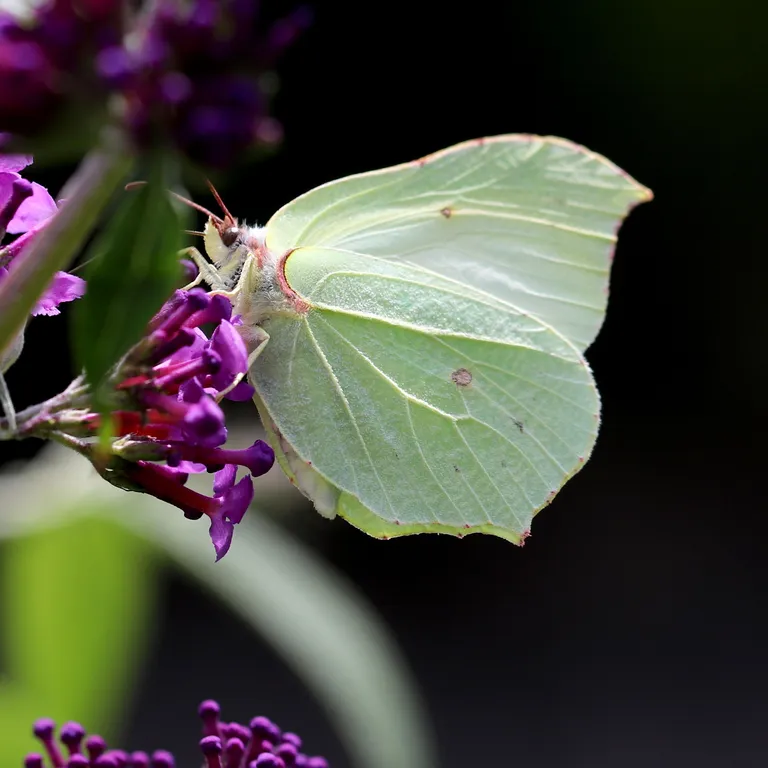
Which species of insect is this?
Gonepteryx rhamni
